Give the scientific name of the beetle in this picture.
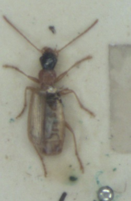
Demetrias atricapillus
